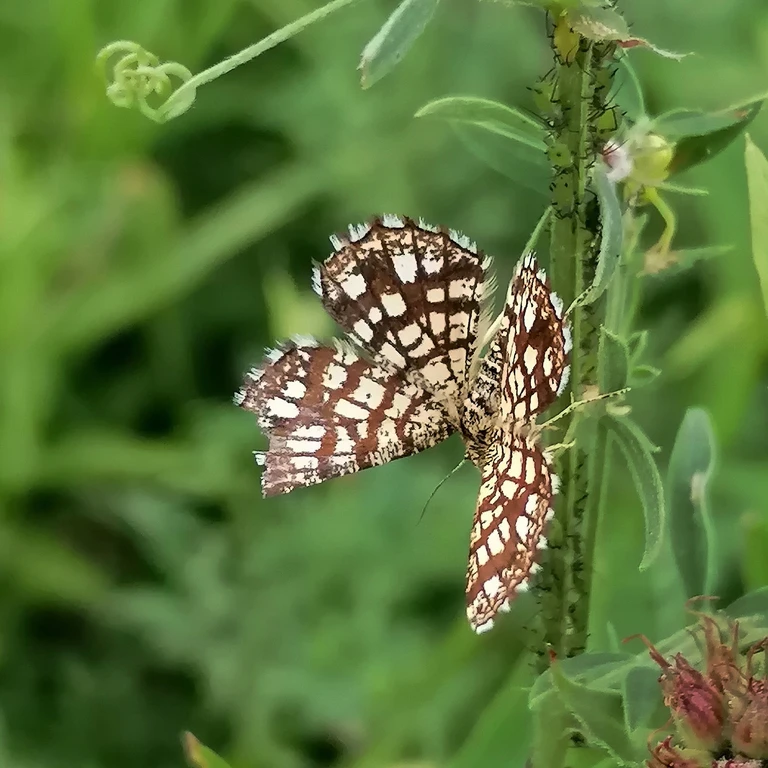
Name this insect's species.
Chiasmia clathrata
